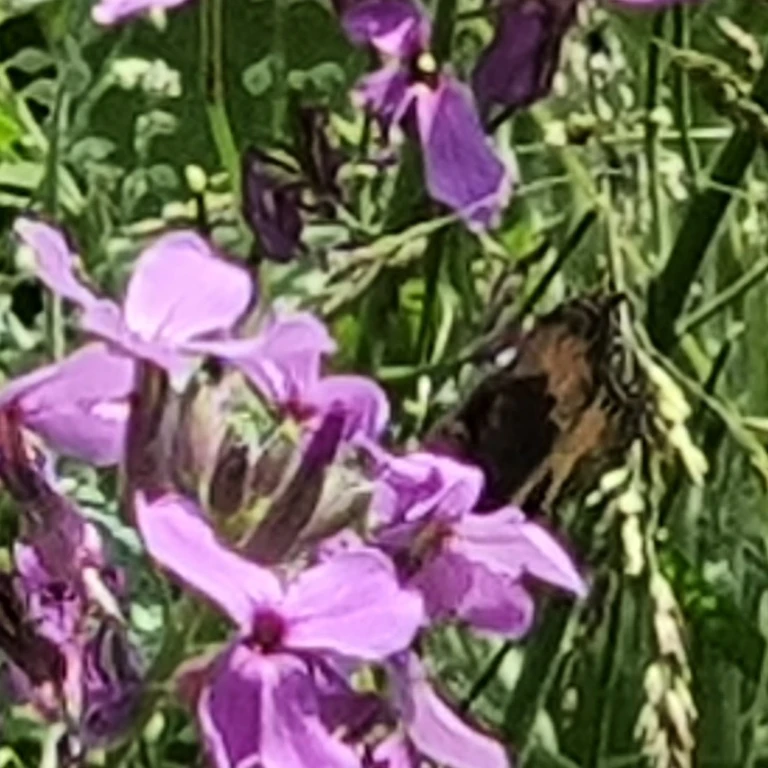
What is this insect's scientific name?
Aglais urticae
